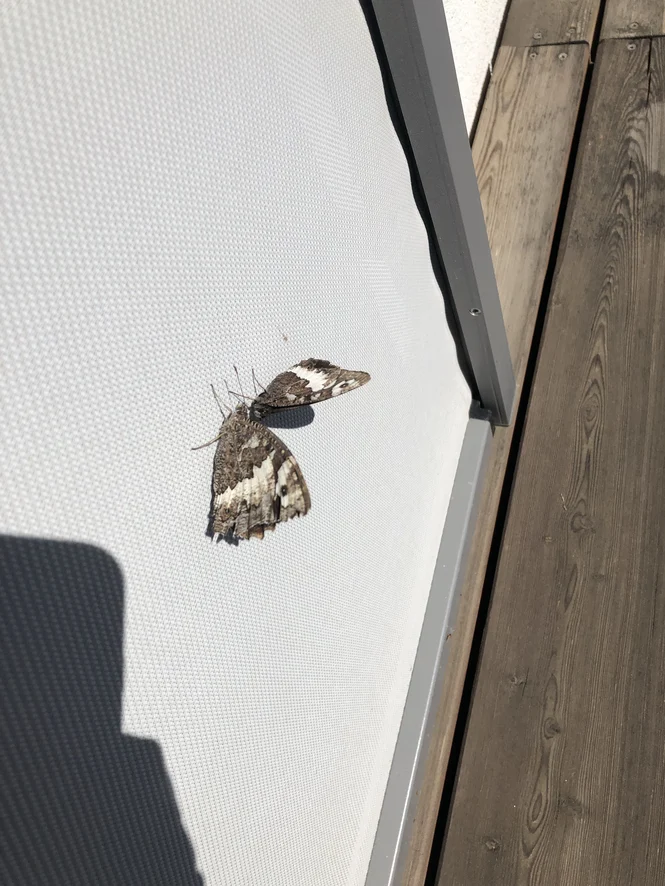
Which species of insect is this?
Brintesia circe
